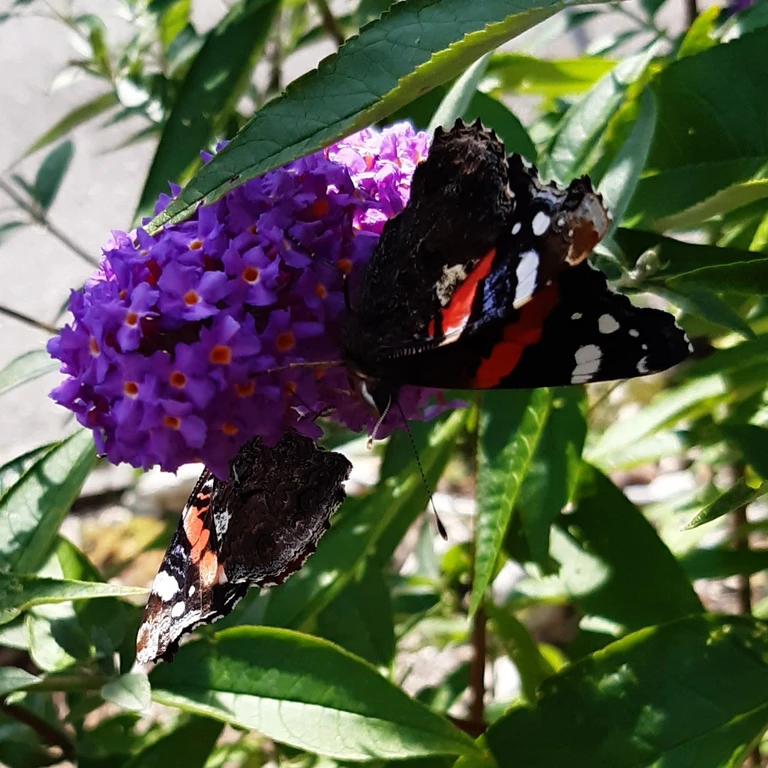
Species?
Vanessa atalanta
